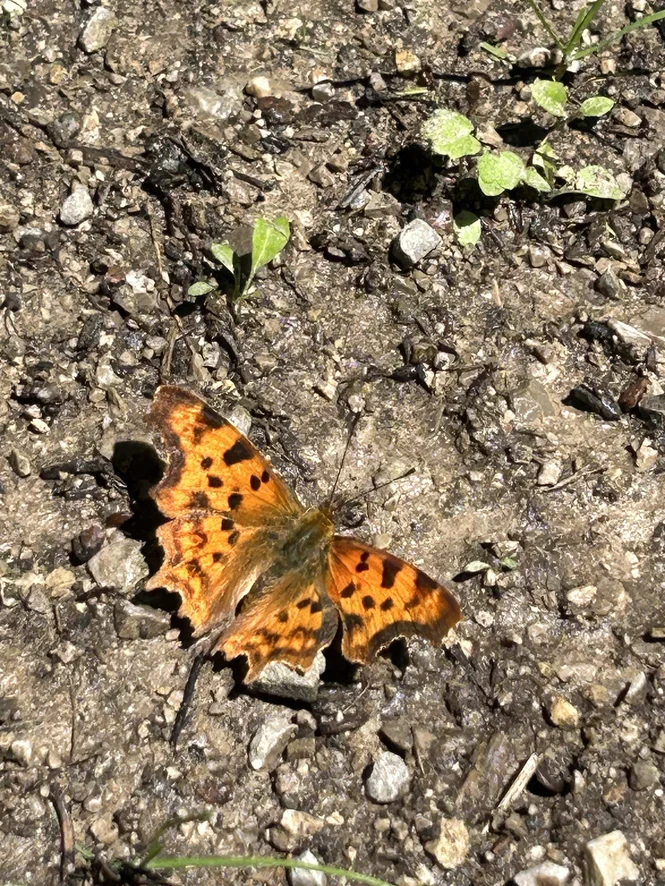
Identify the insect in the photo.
Polygonia c-album
